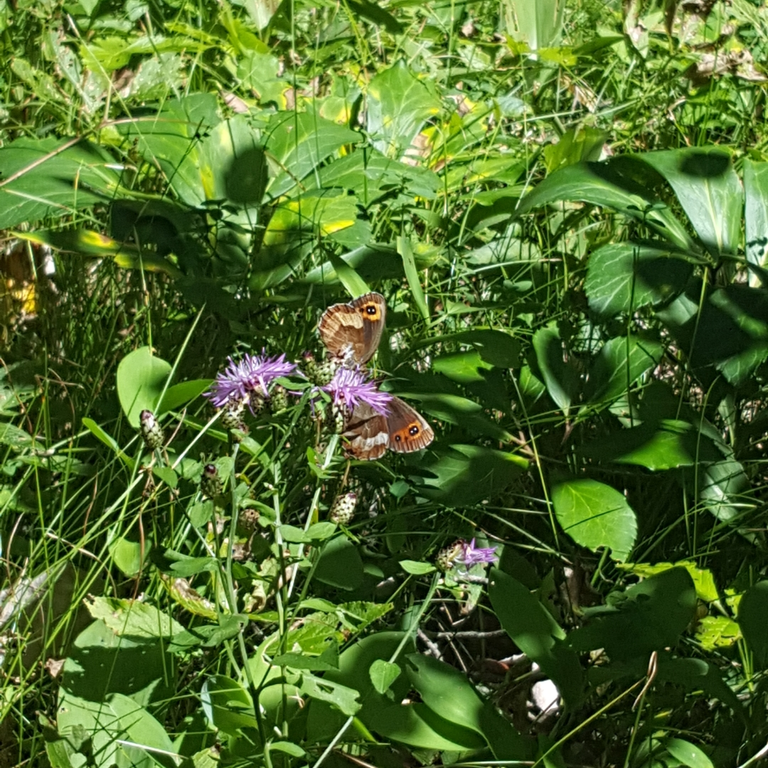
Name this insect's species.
Erebia aethiops
